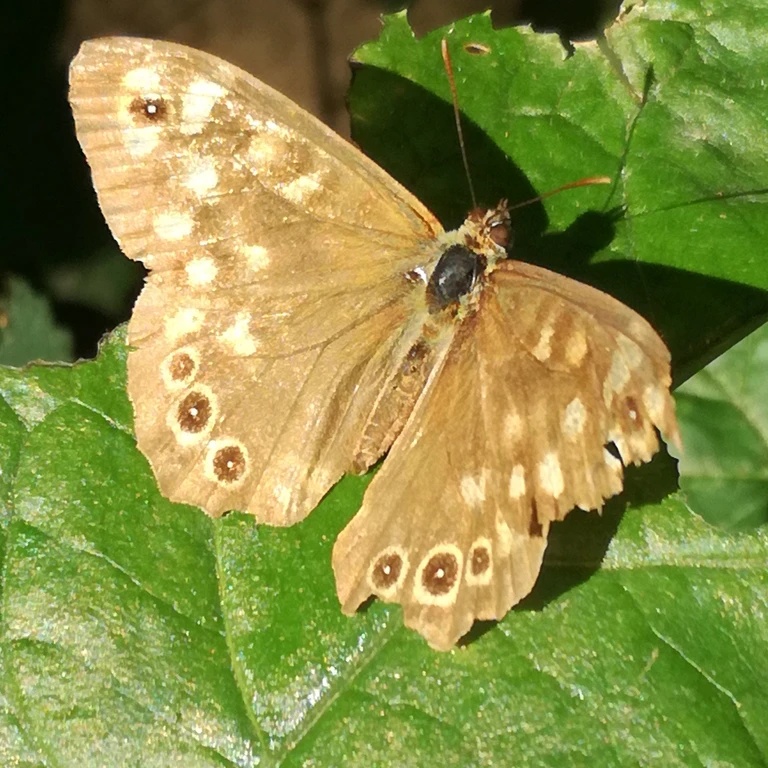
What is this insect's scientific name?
Pararge aegeria
